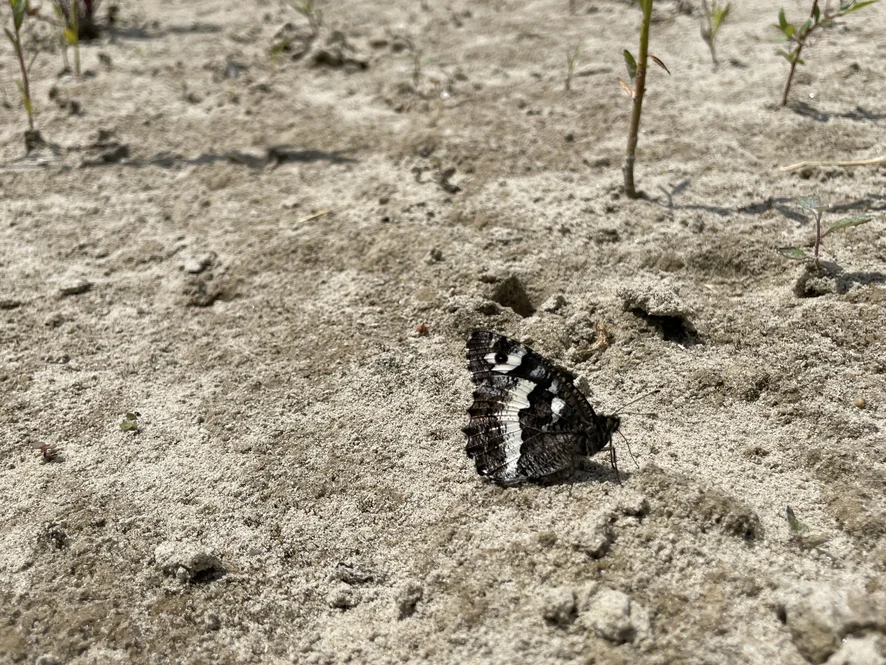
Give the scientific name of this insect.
Brintesia circe
